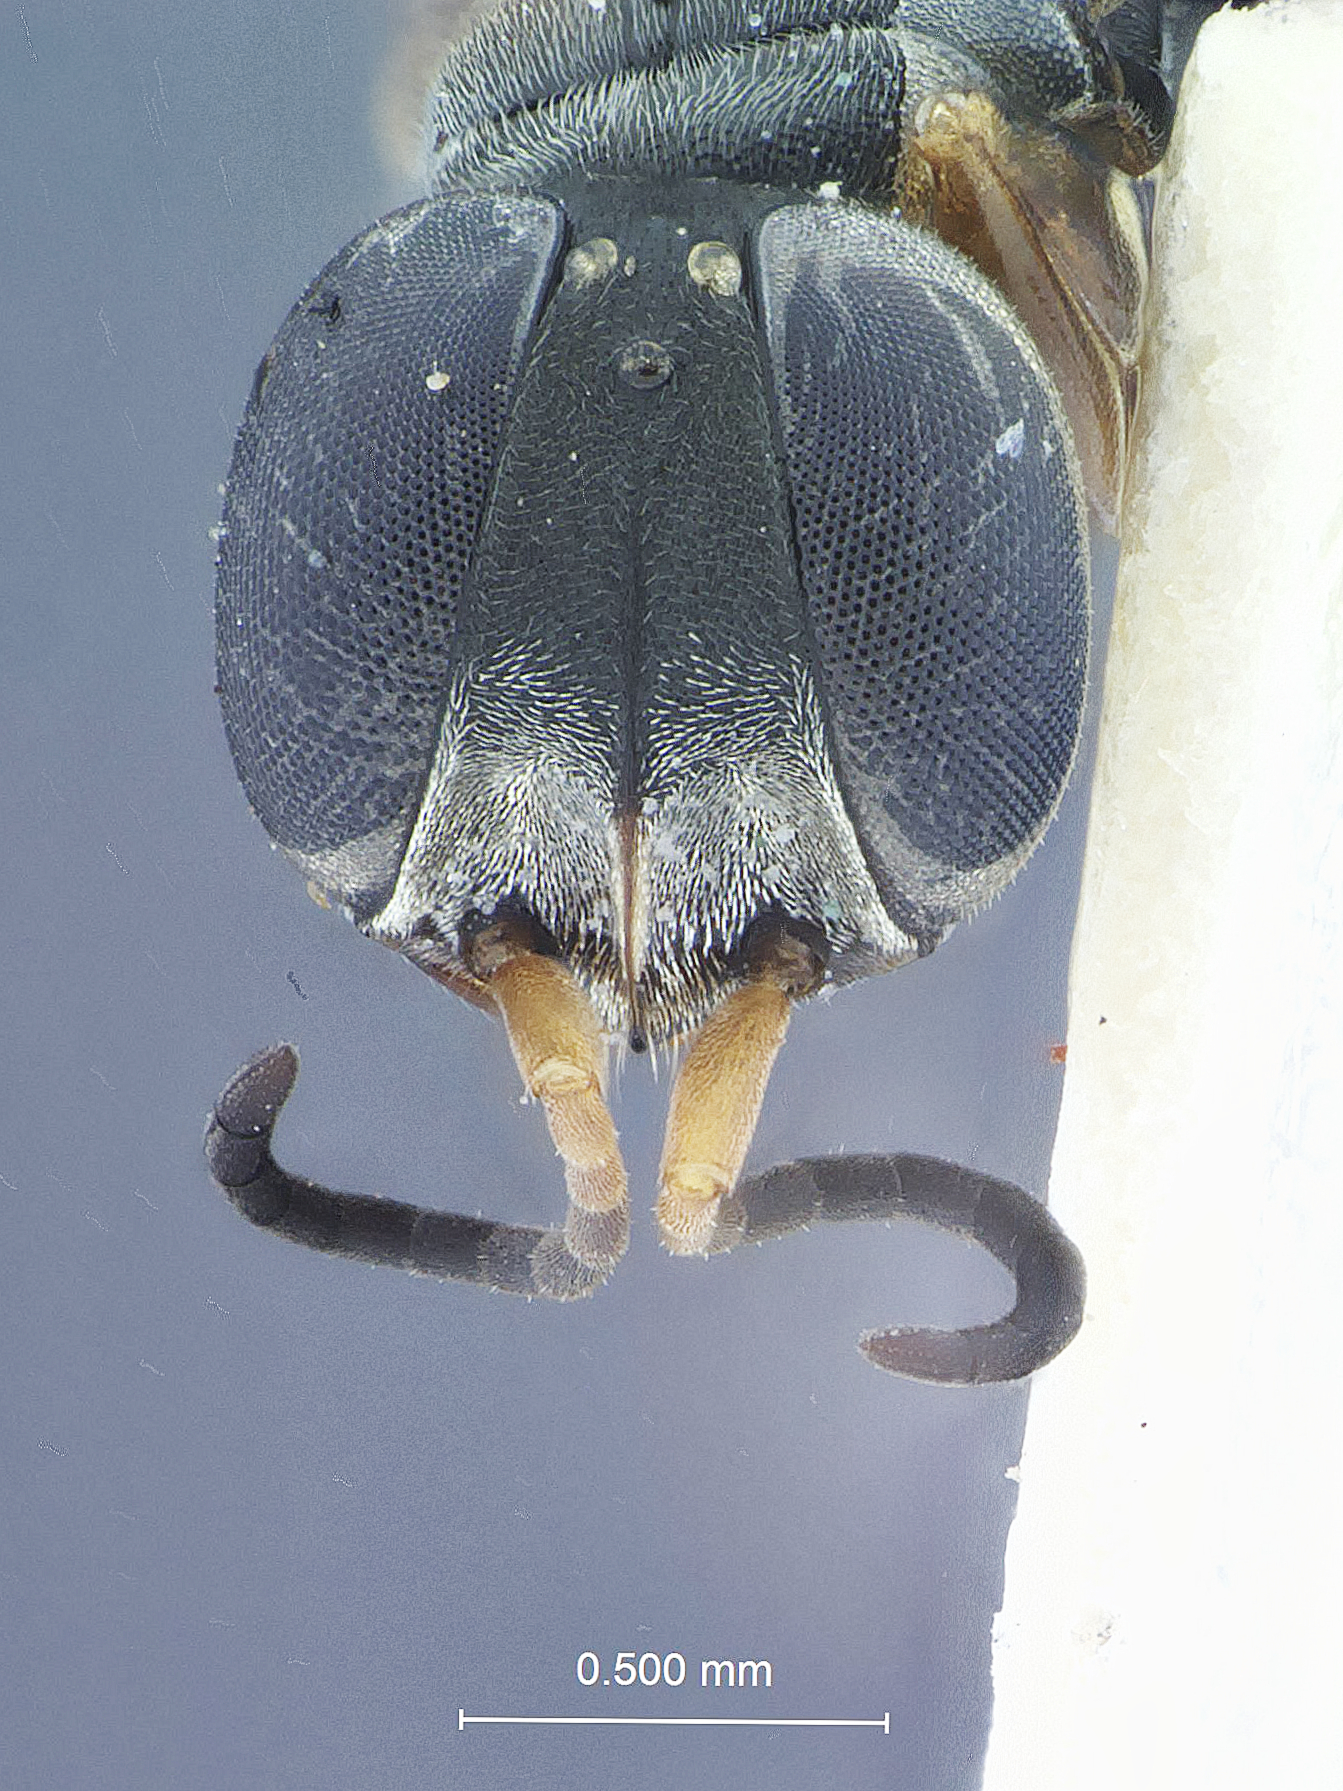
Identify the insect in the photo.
Nitela bifida
